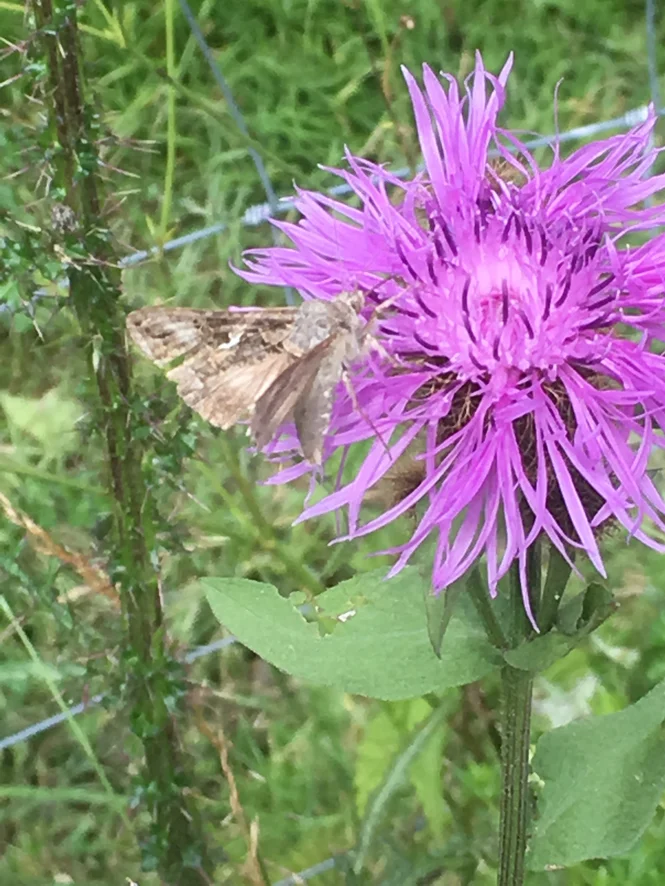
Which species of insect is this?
Autographa gamma
